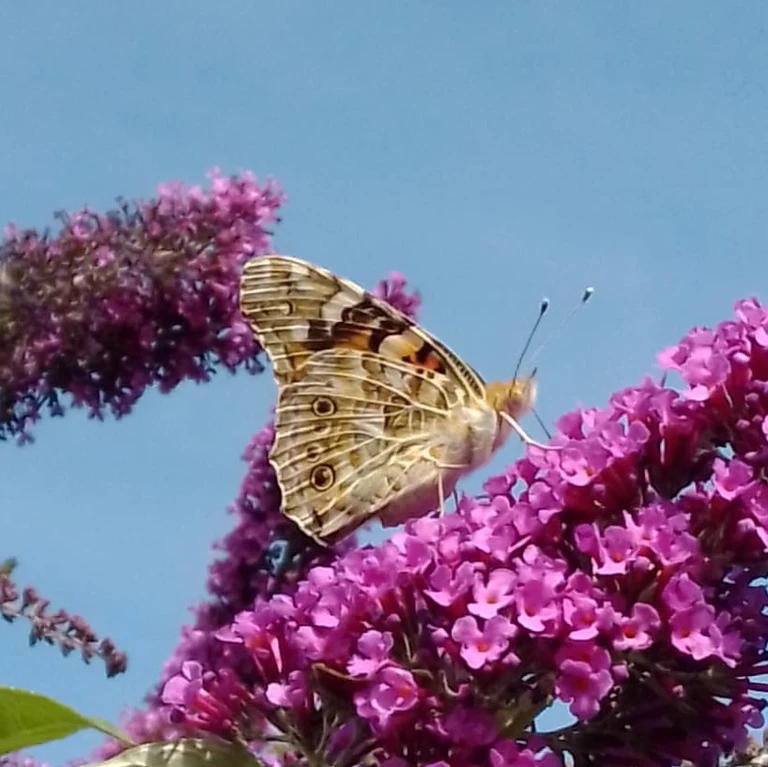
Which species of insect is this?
Vanessa cardui
